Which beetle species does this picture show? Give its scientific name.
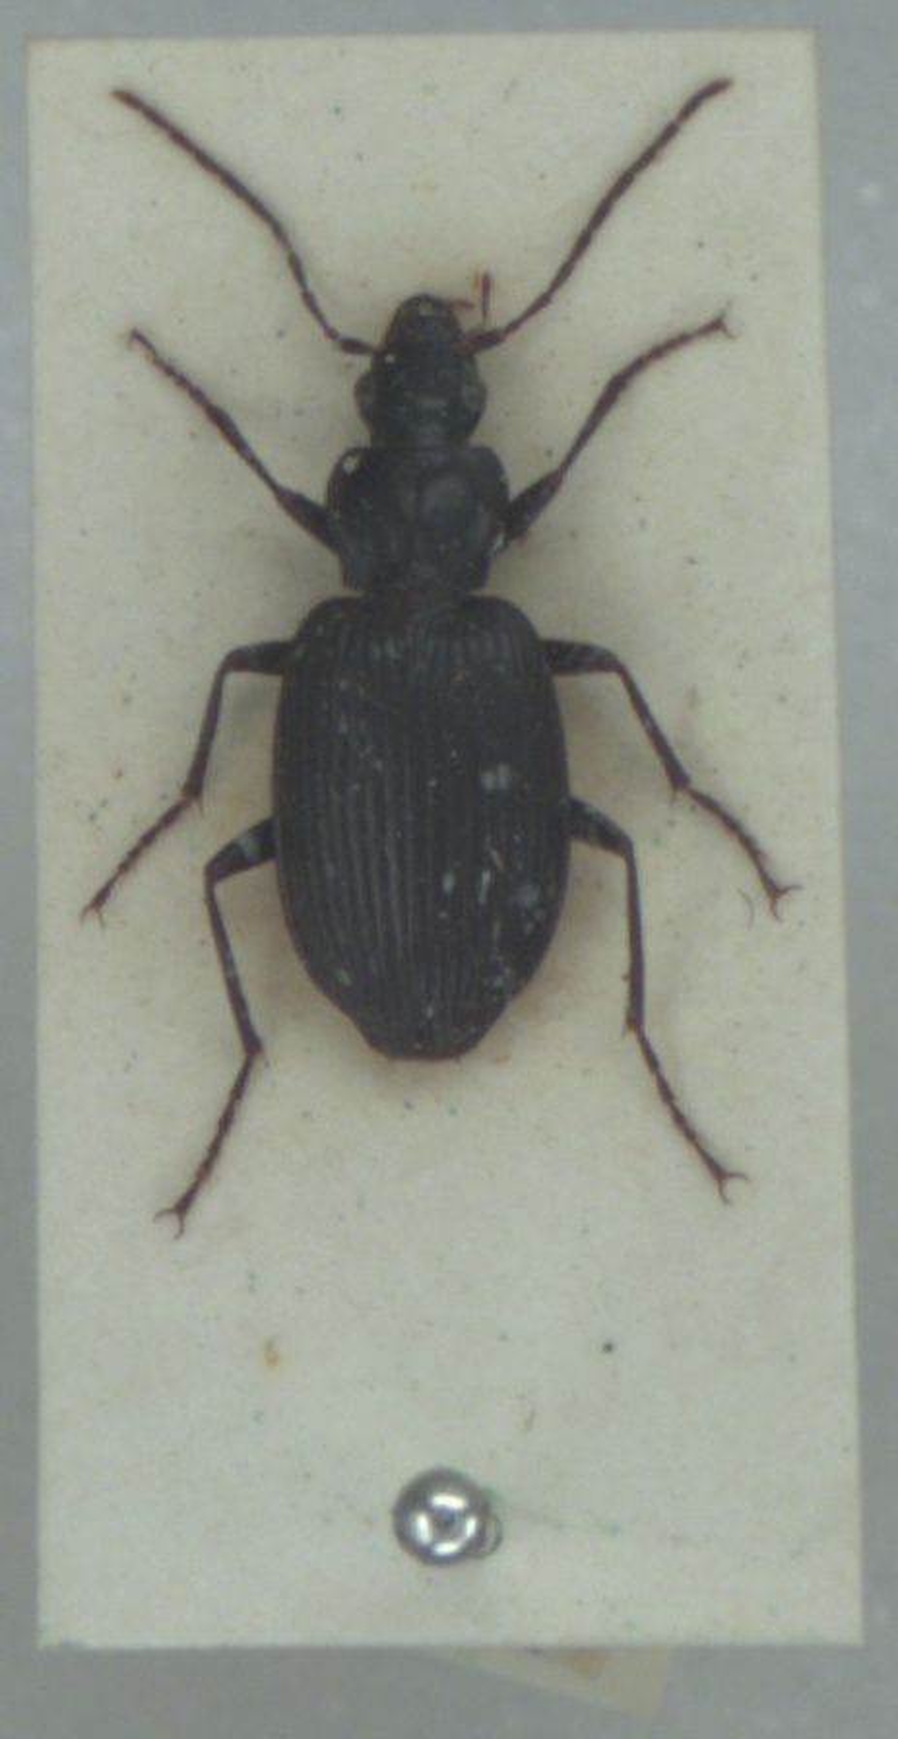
Platynus assimilis
